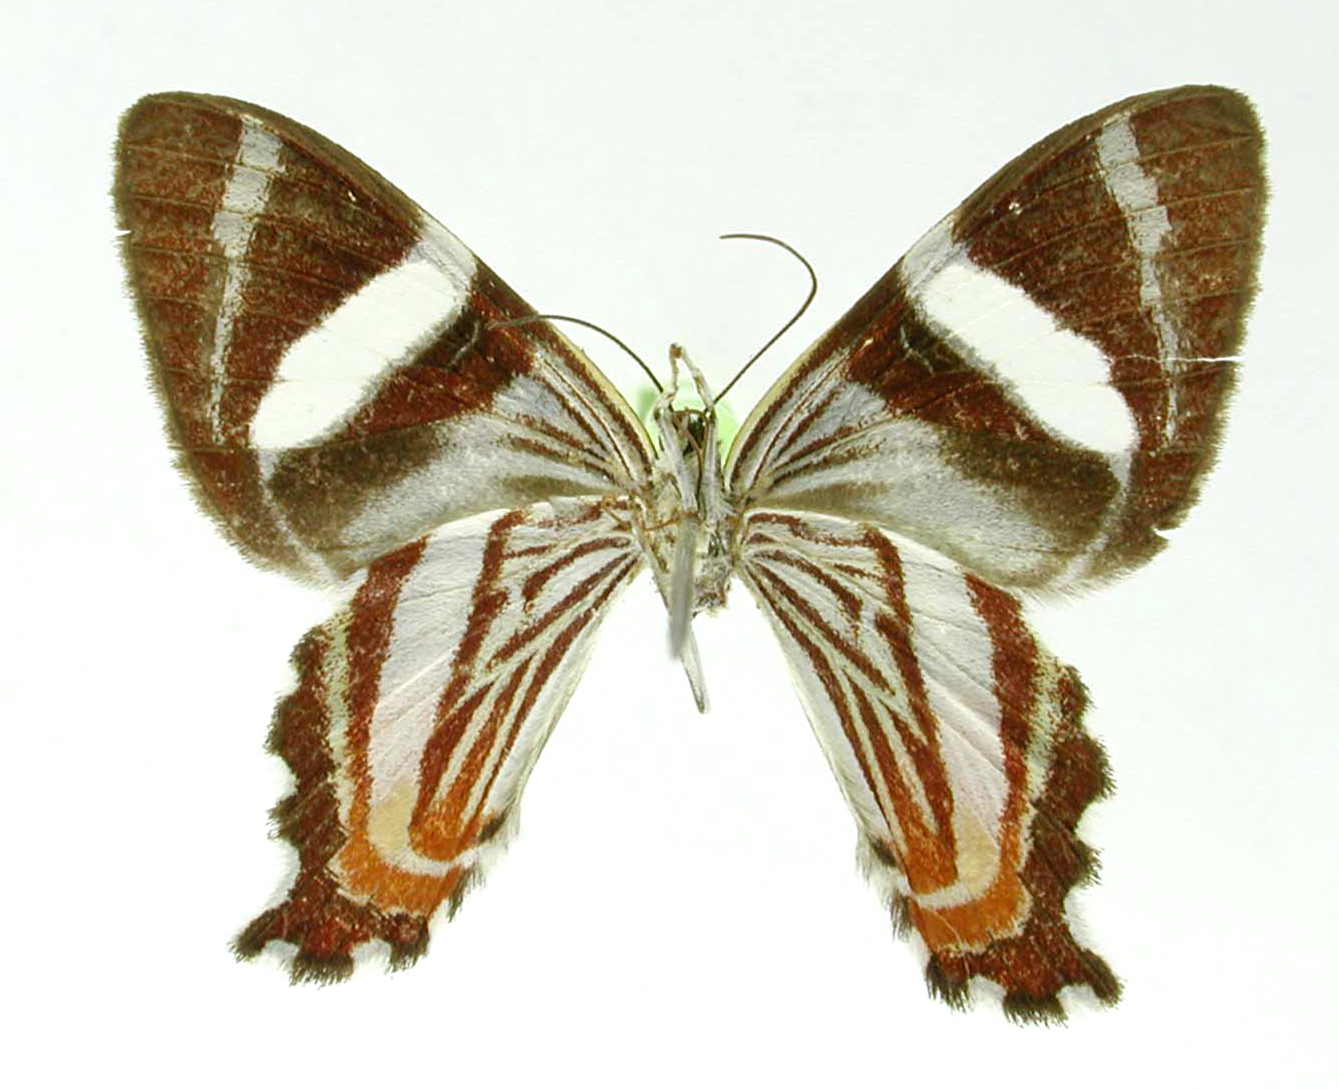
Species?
Erateina delineata
